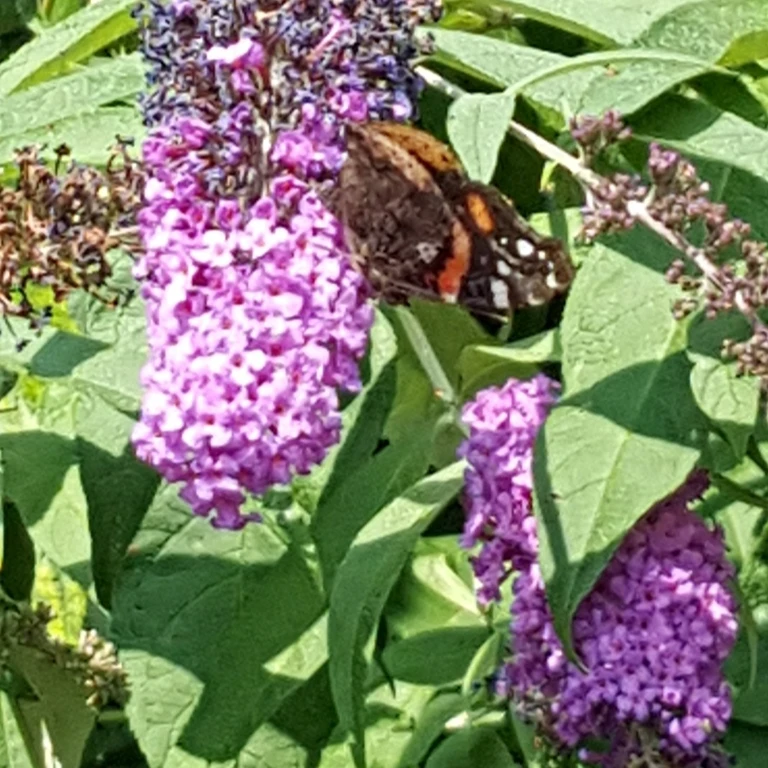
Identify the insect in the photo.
Vanessa atalanta
